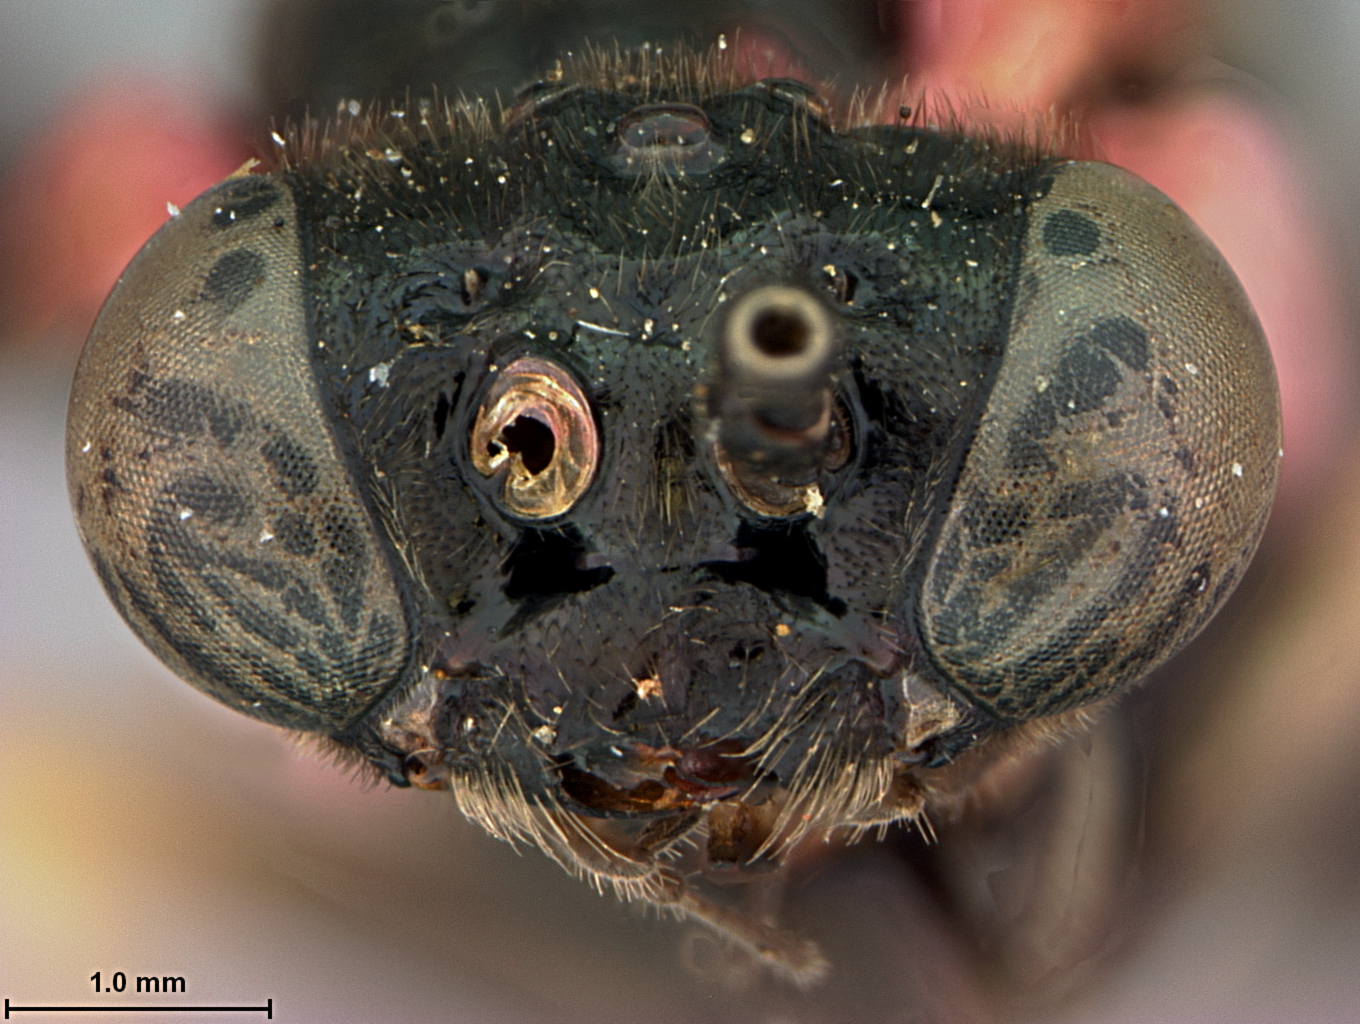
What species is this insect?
Stromboceros gandarai
